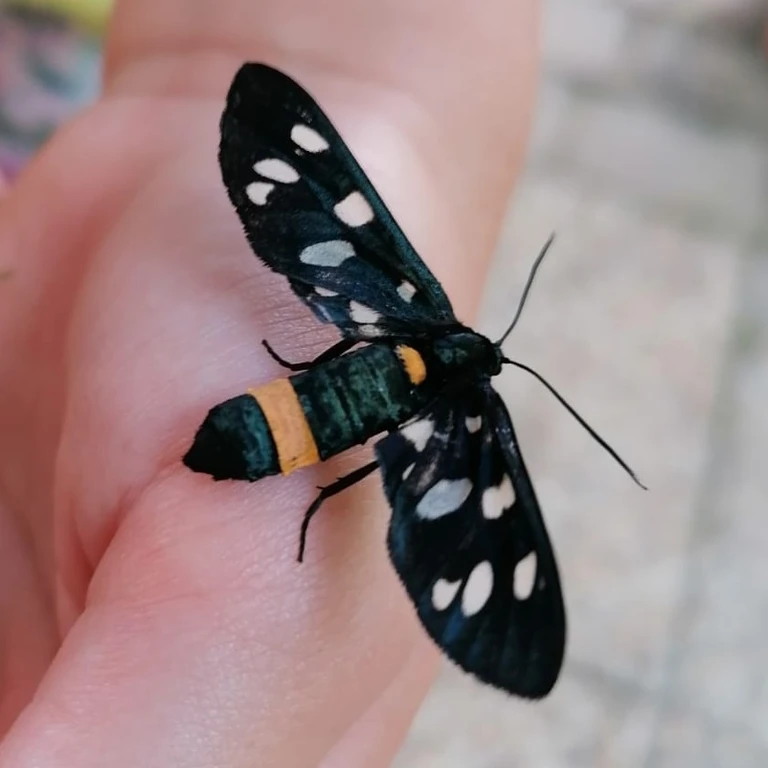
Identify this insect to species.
Amata phegea
